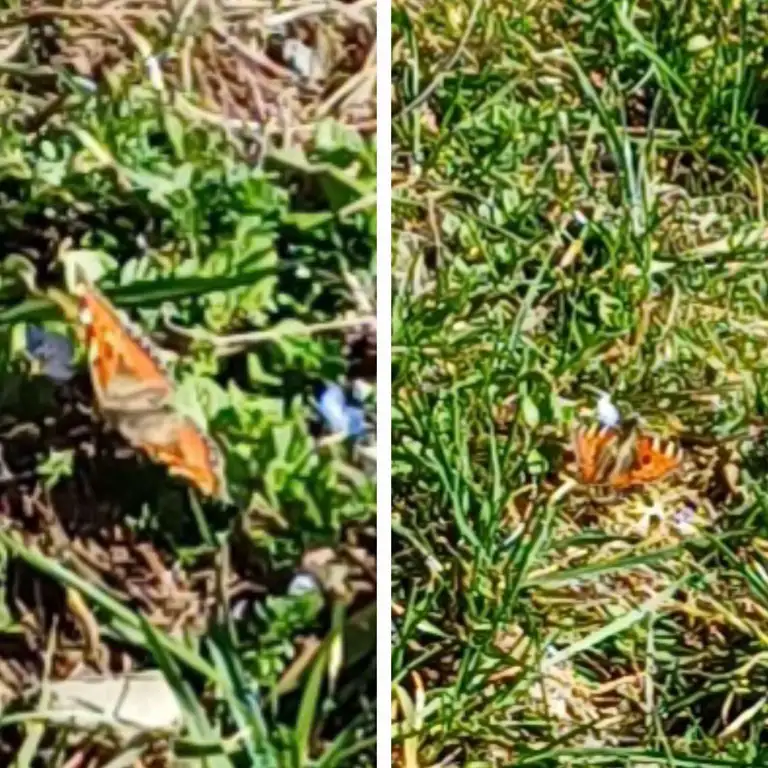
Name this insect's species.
Aglais urticae
